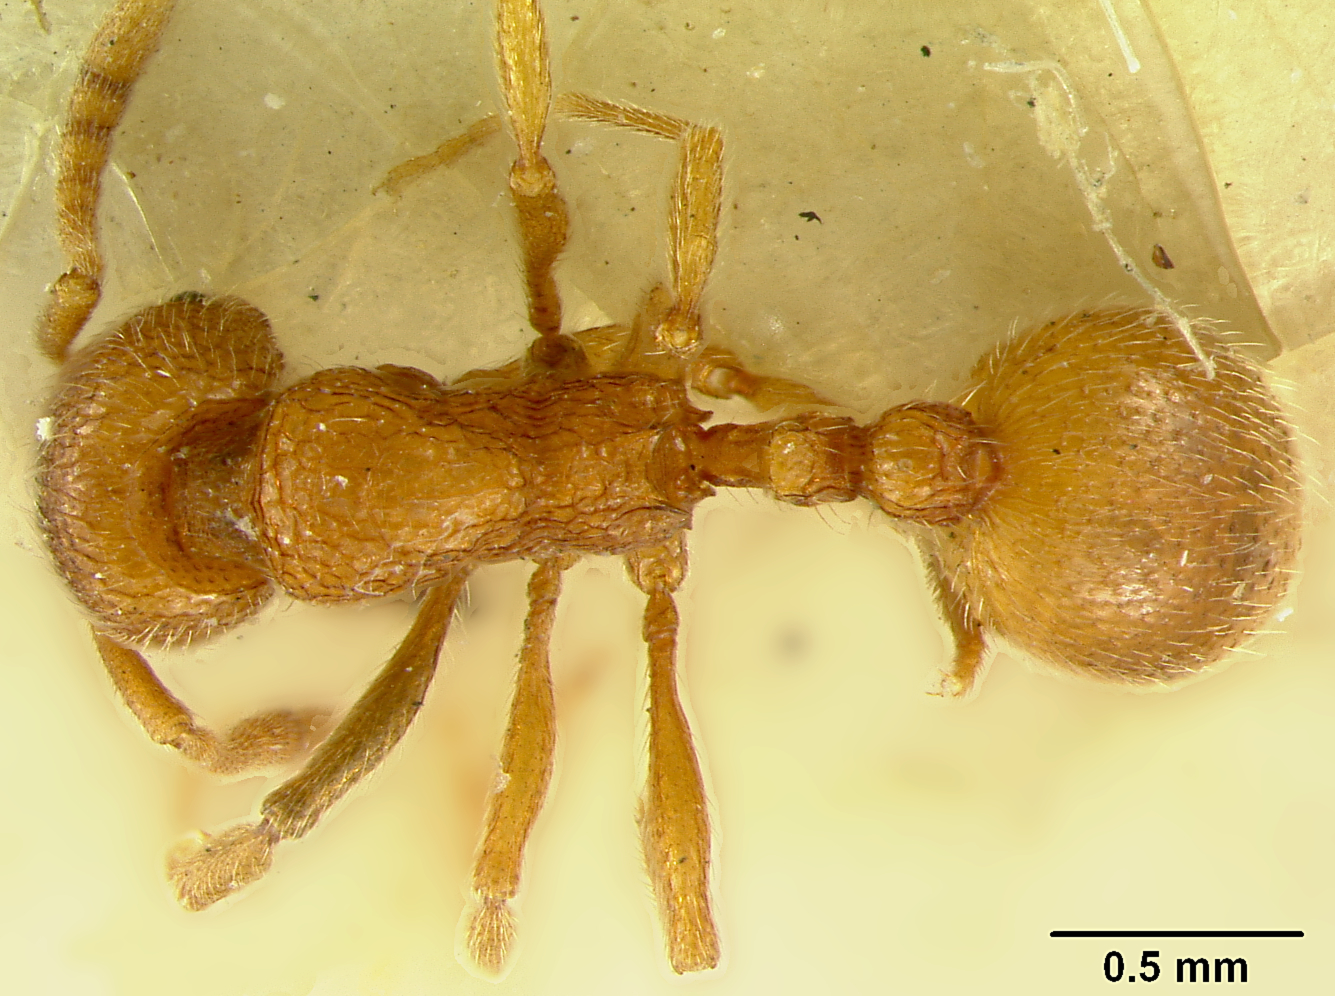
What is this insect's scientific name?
Stenamma brevicorne
